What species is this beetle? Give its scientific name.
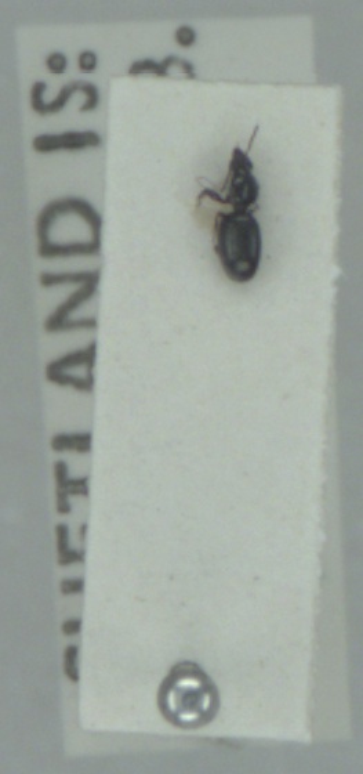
Dyschirius globosus
